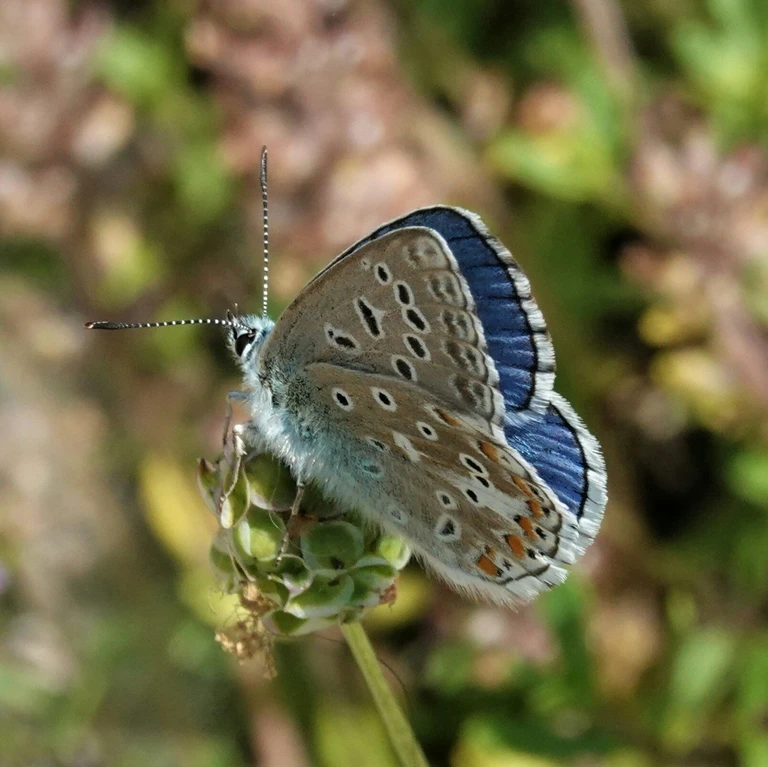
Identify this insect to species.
Lysandra bellargus
